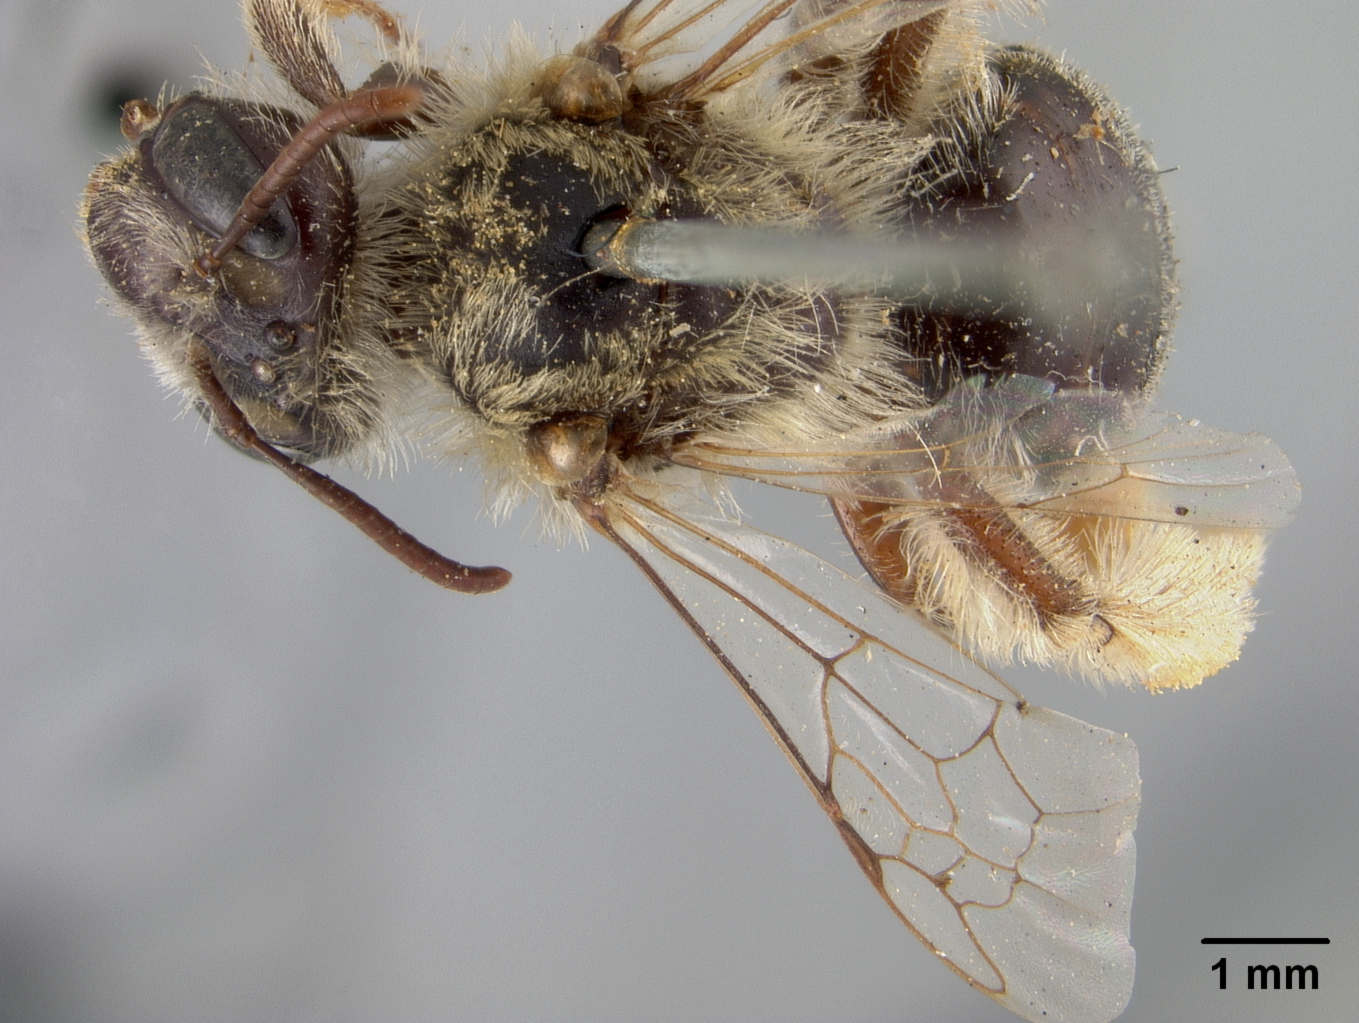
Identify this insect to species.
Andrena graenicheri
